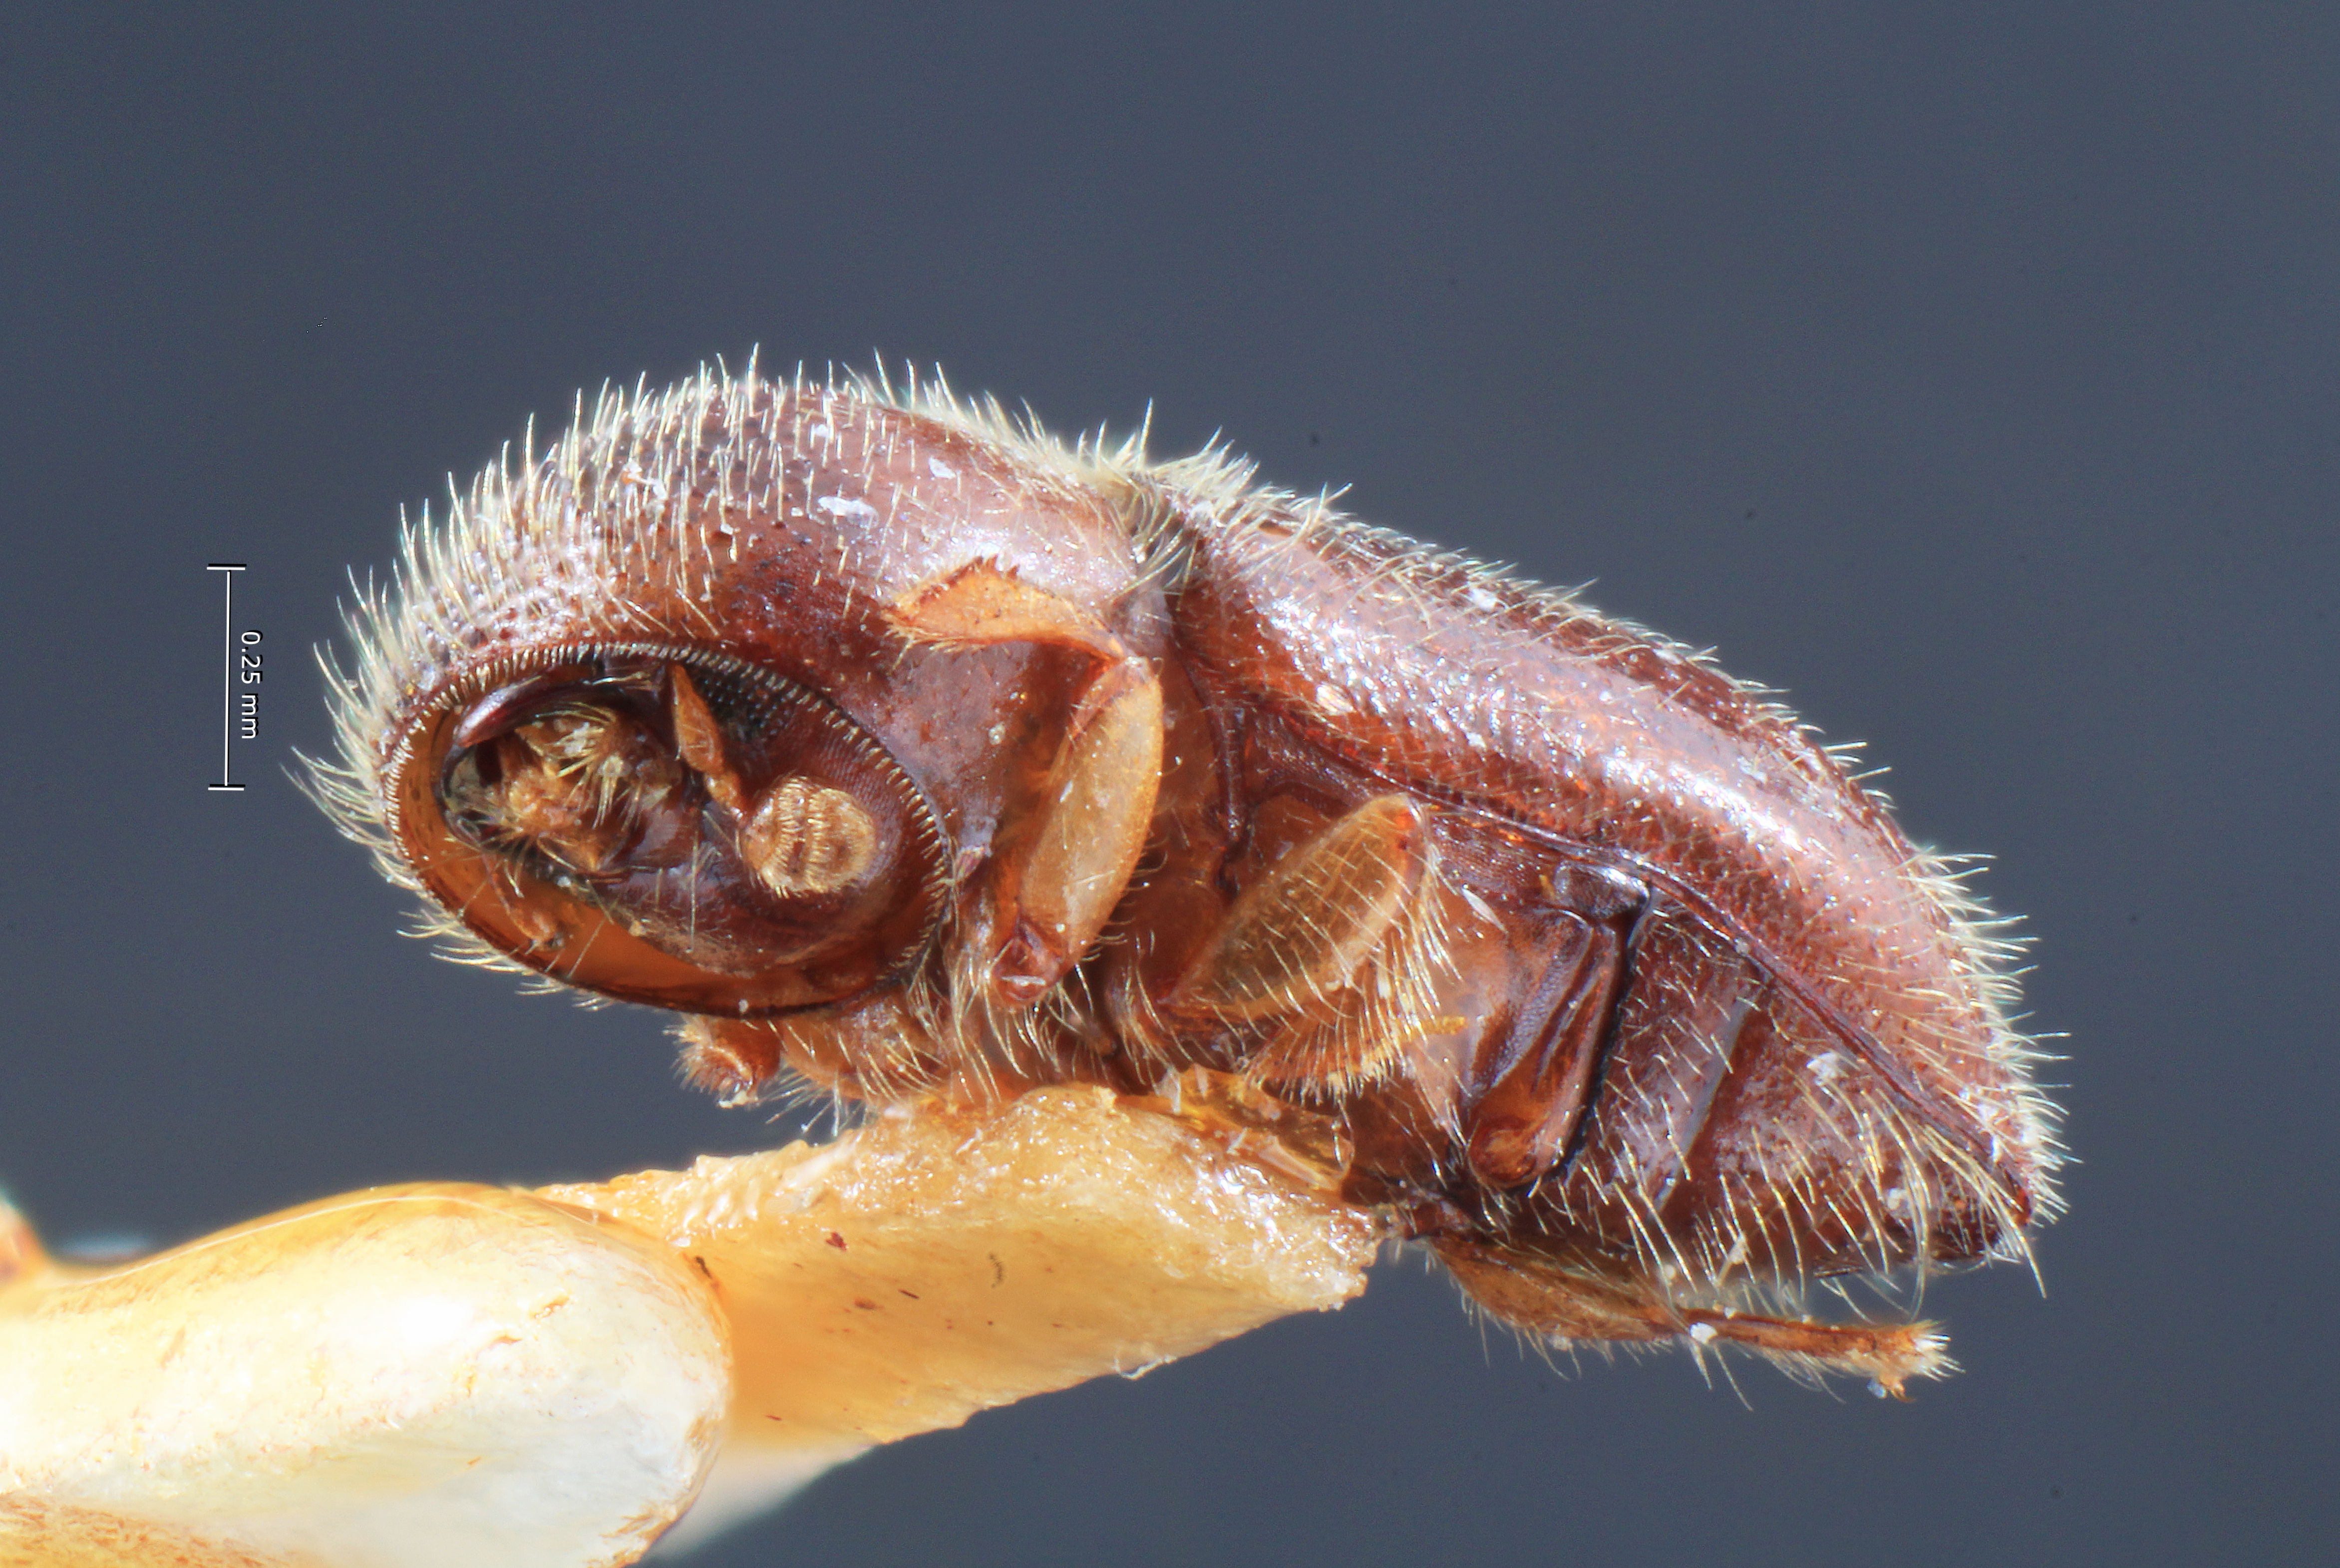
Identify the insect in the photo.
Xyleborus cuneolus
